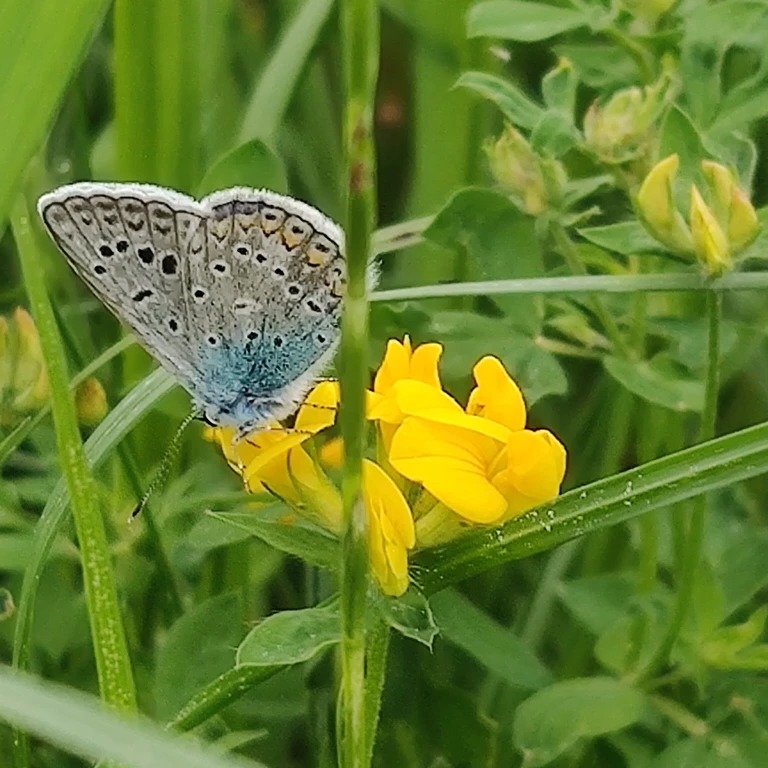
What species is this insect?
Polyommatus icarus
